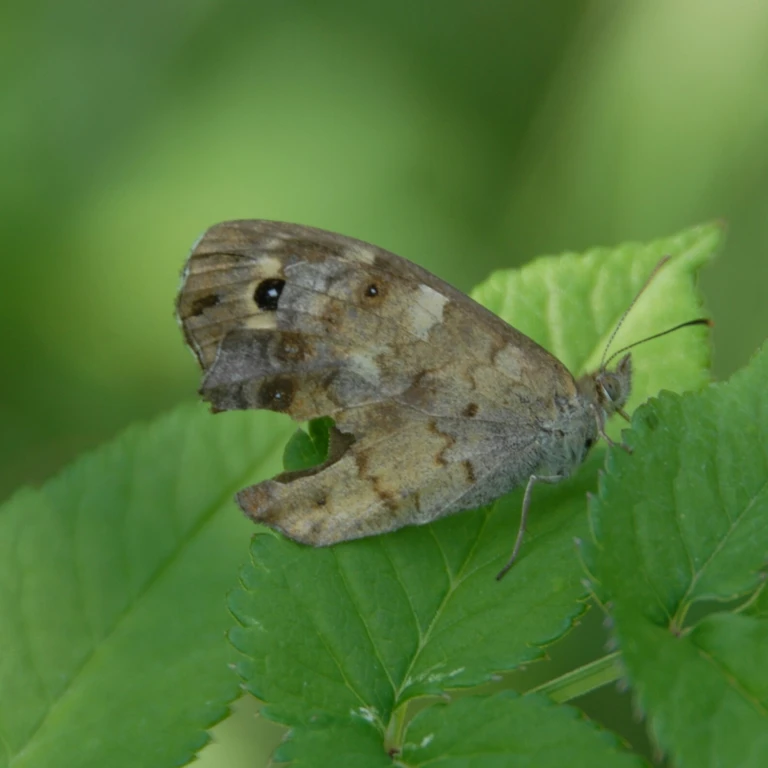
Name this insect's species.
Pararge aegeria
